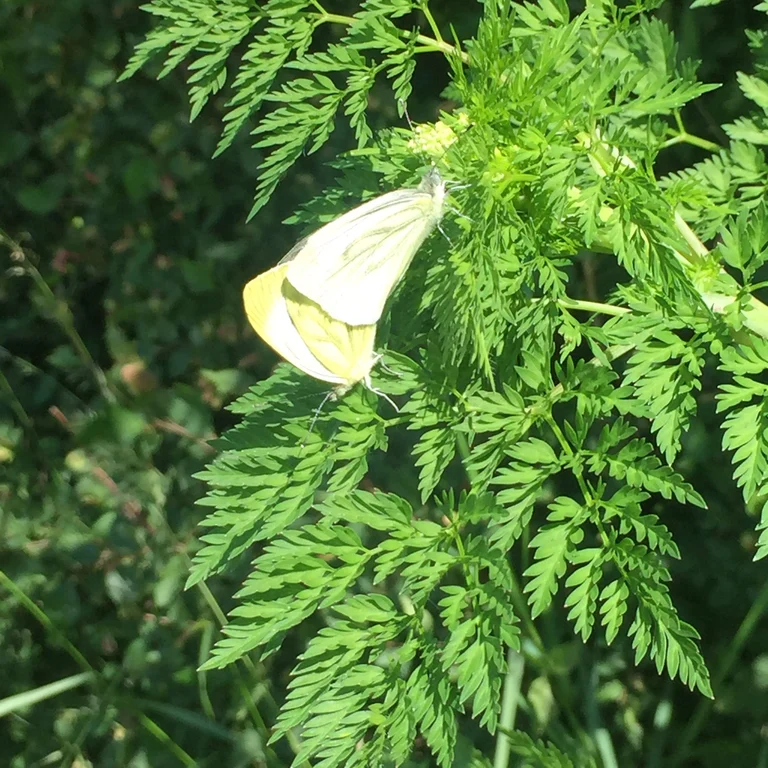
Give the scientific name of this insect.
Pieris napi
